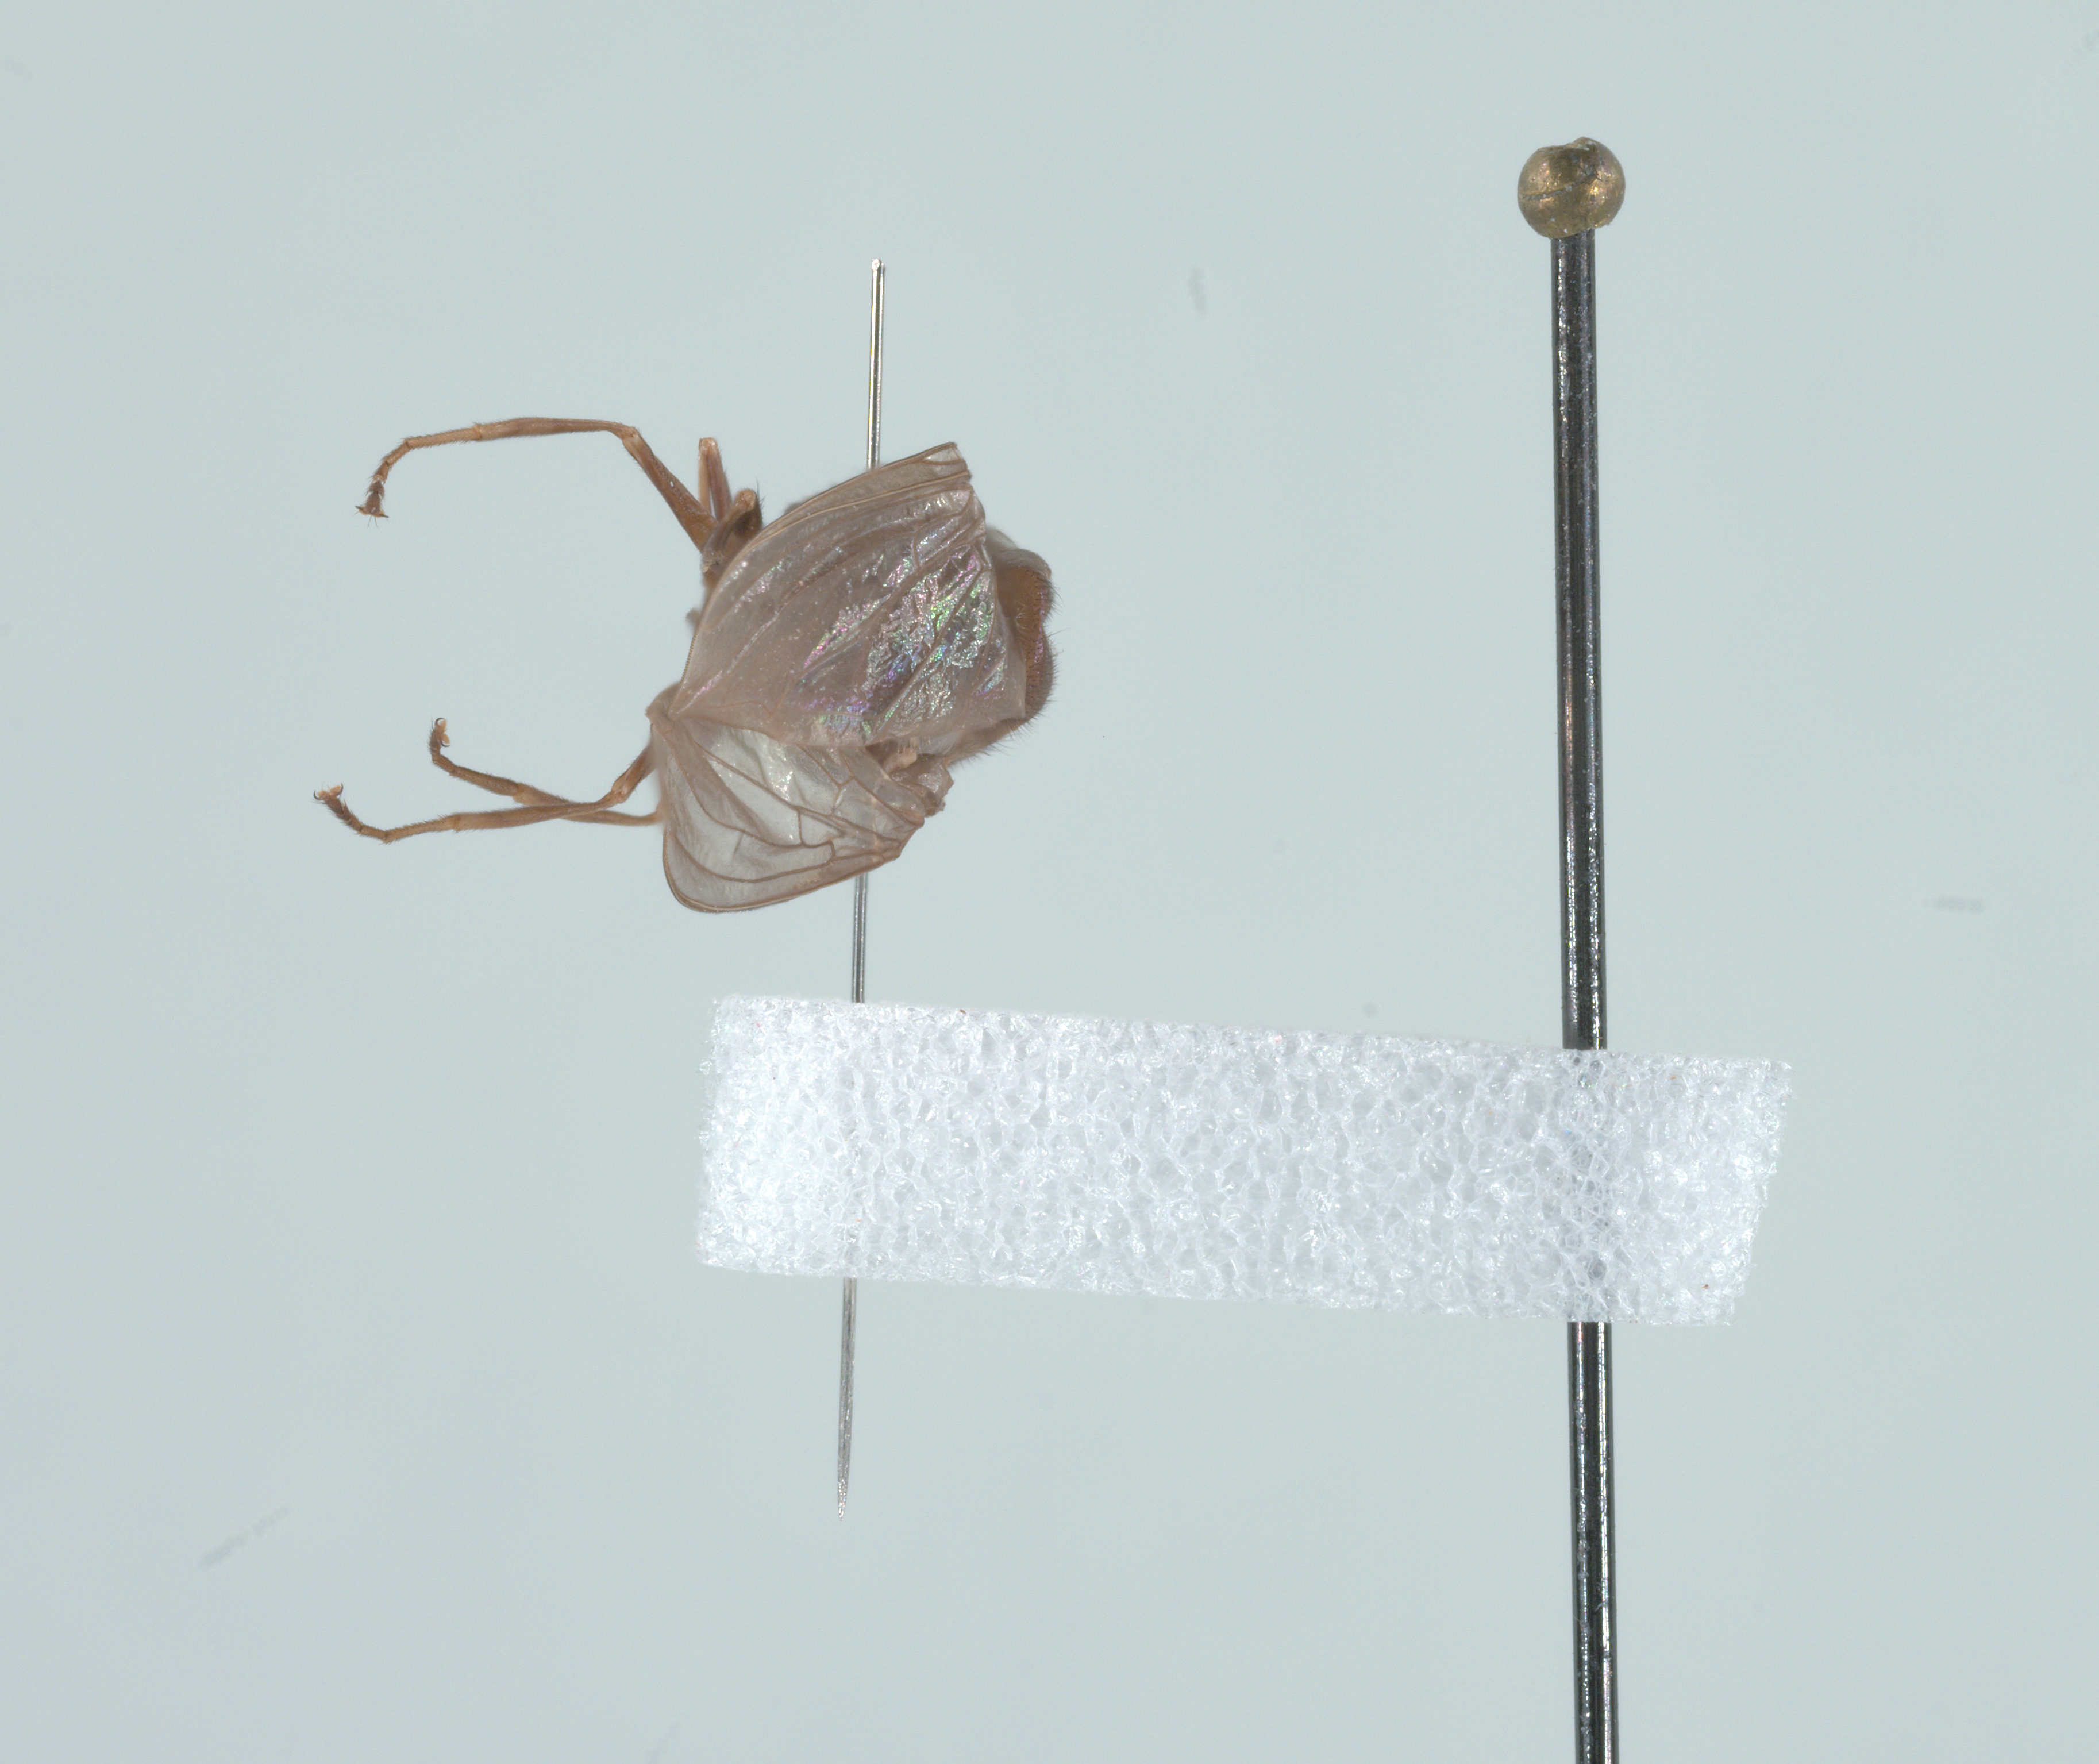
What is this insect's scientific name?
Rhingia cyanoprora
